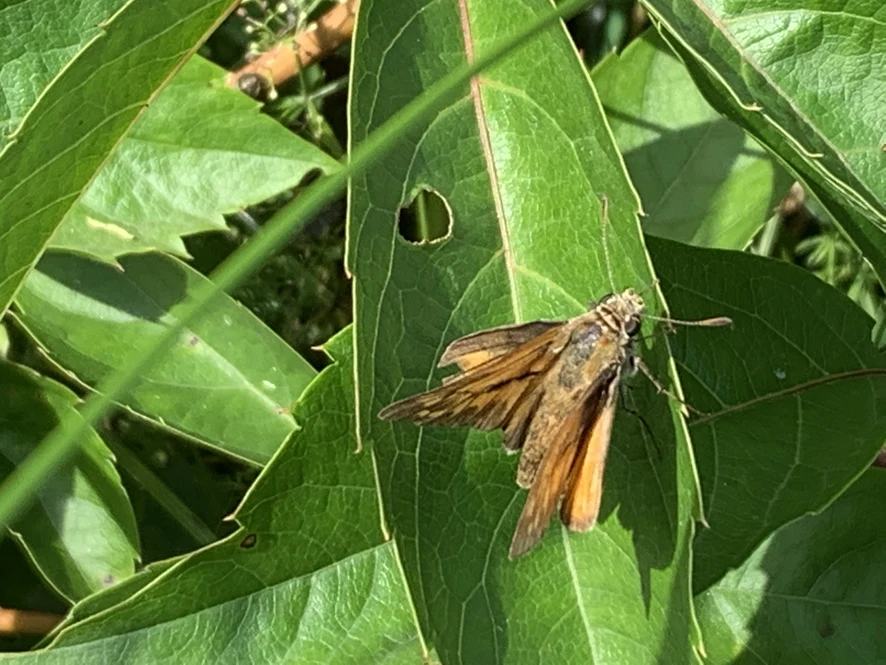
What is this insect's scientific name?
Ochlodes sylvanus (also Ochlodes venata)
